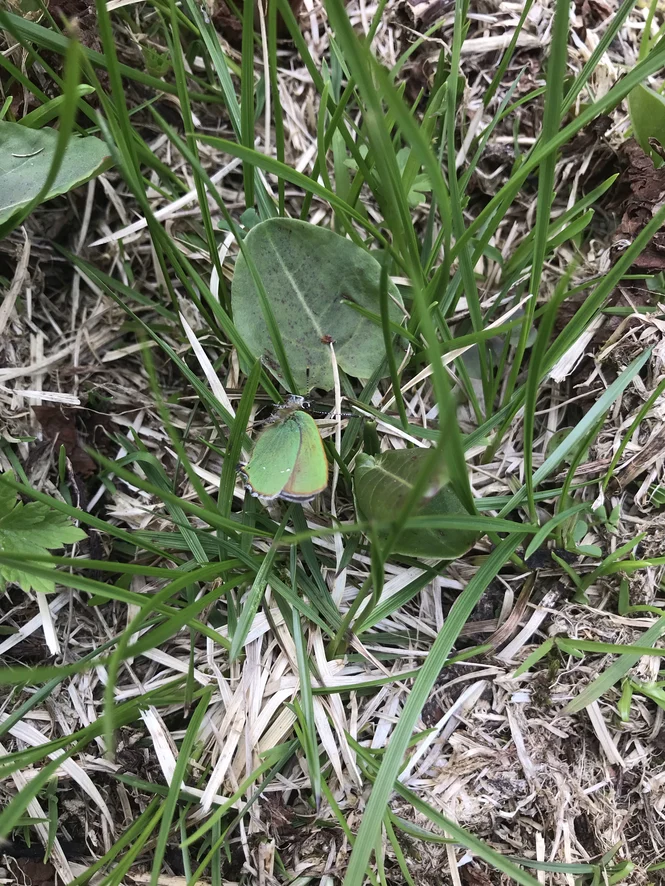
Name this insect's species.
Callophrys rubi
